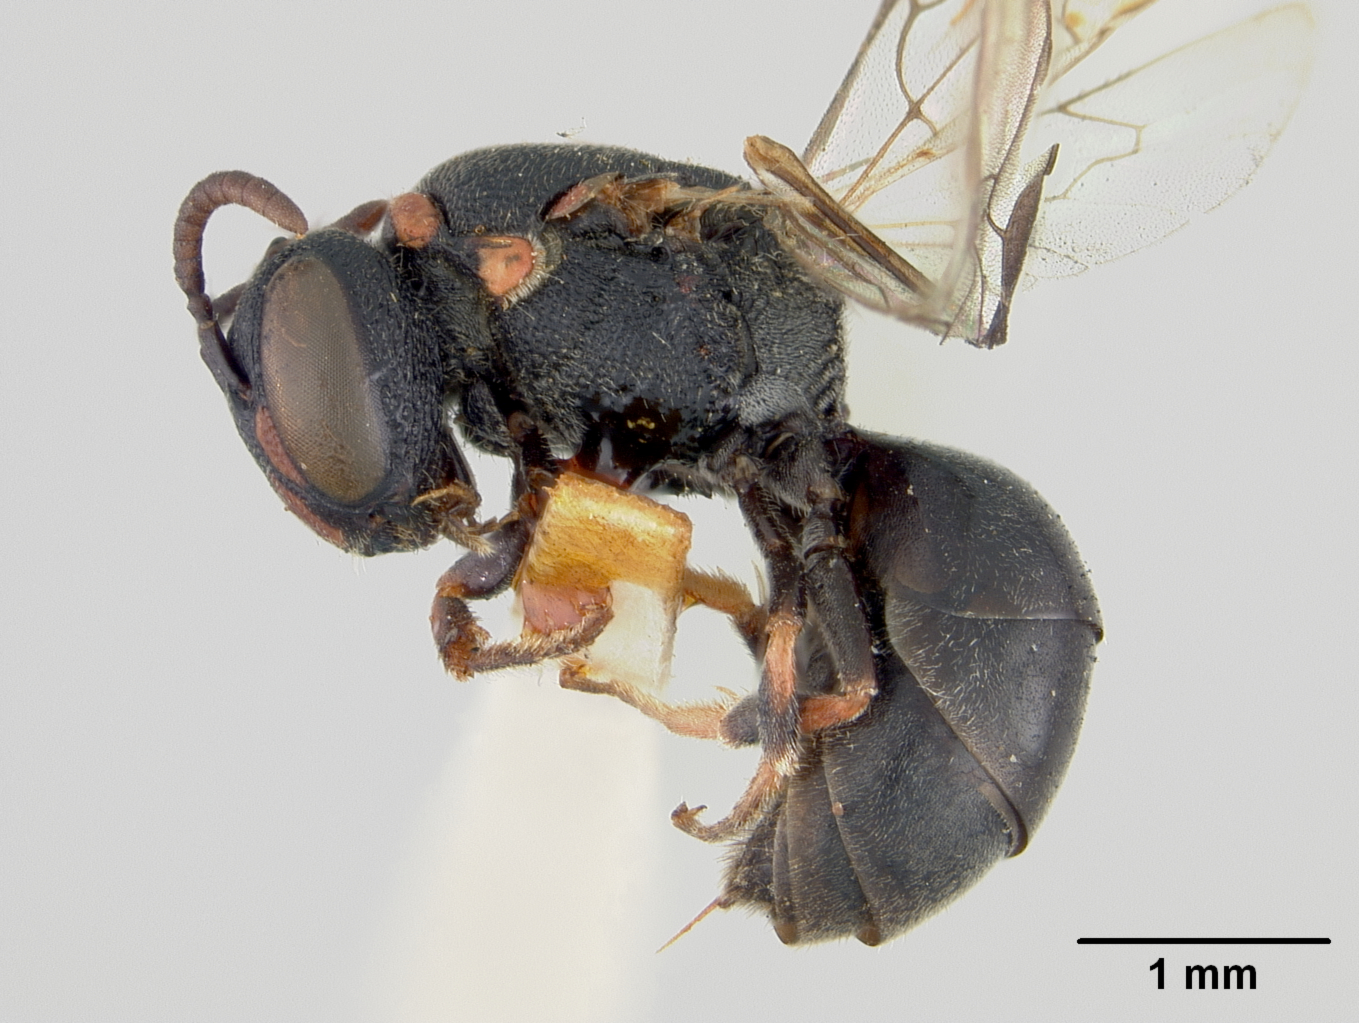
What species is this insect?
Prosopis penangensis
